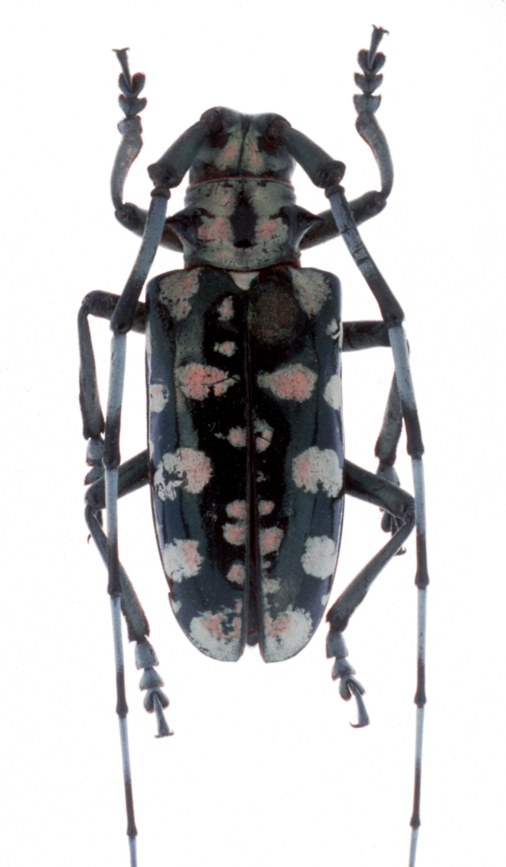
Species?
Anoplophora stanleyana
